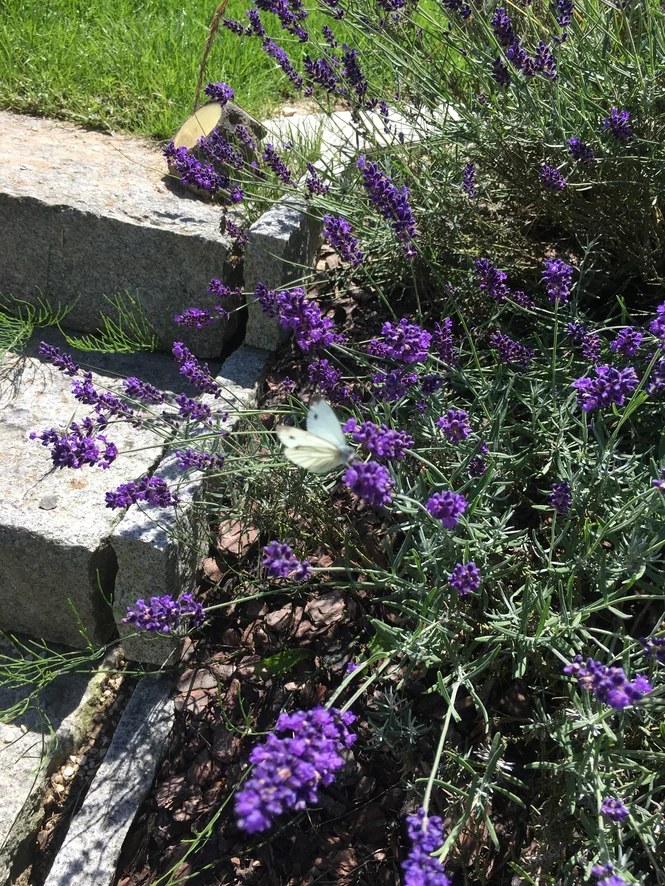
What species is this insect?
Pieris napi
